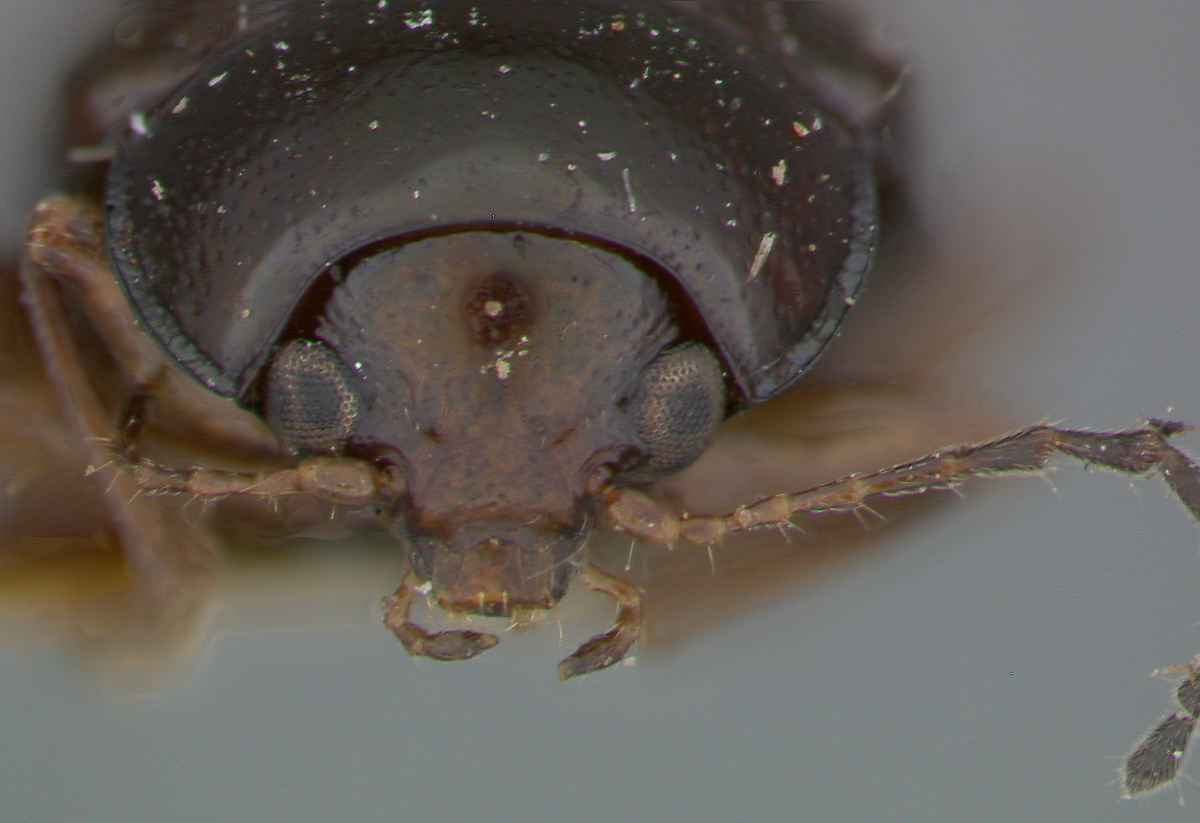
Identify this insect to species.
Colaspoides icterica
